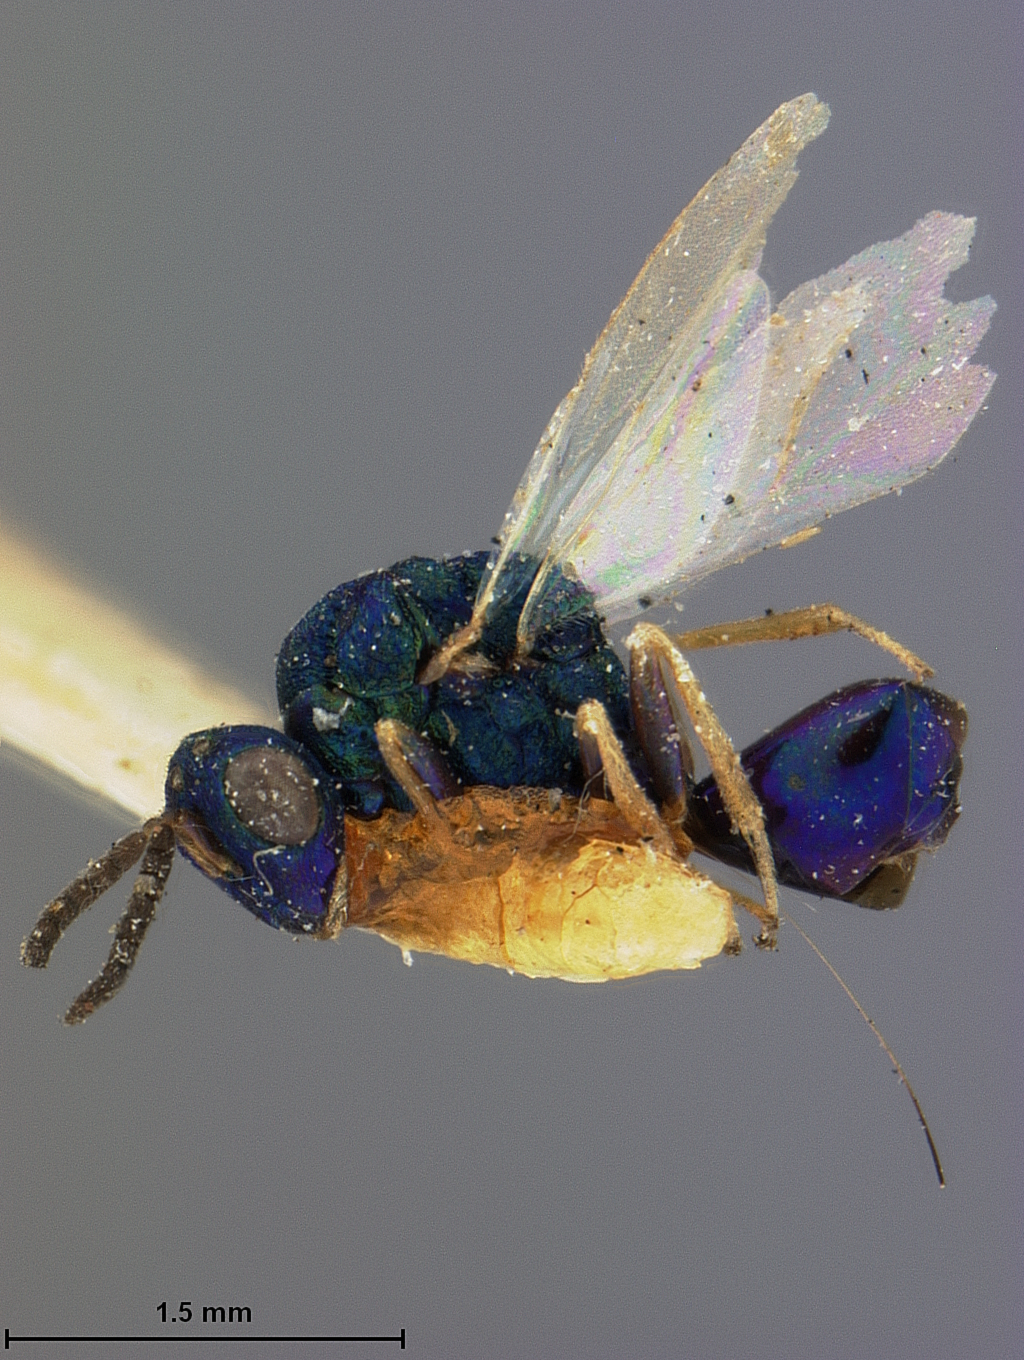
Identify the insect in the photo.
Orasema violacea
